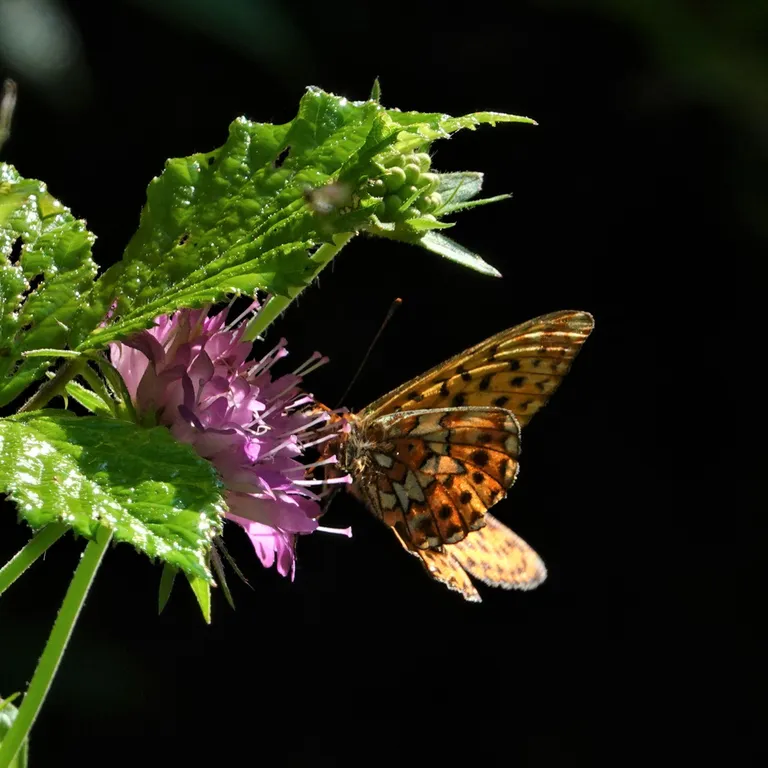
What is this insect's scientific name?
Boloria euphrosyne (also Clossiana euphrosyne)
